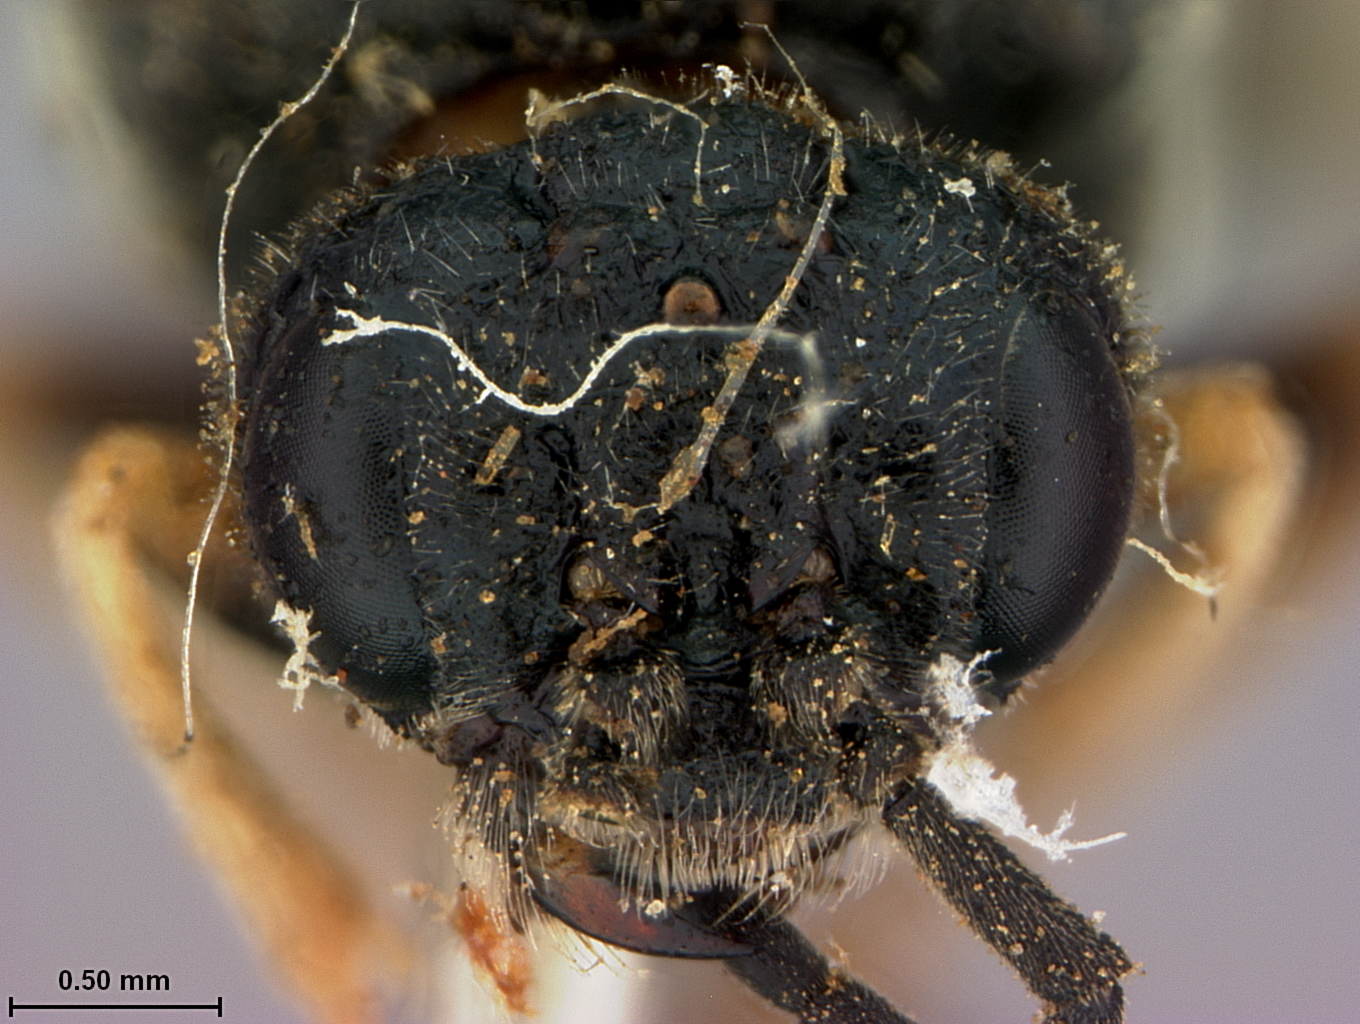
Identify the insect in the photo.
Neocharactus californicus (also Paracharactus californicus)
